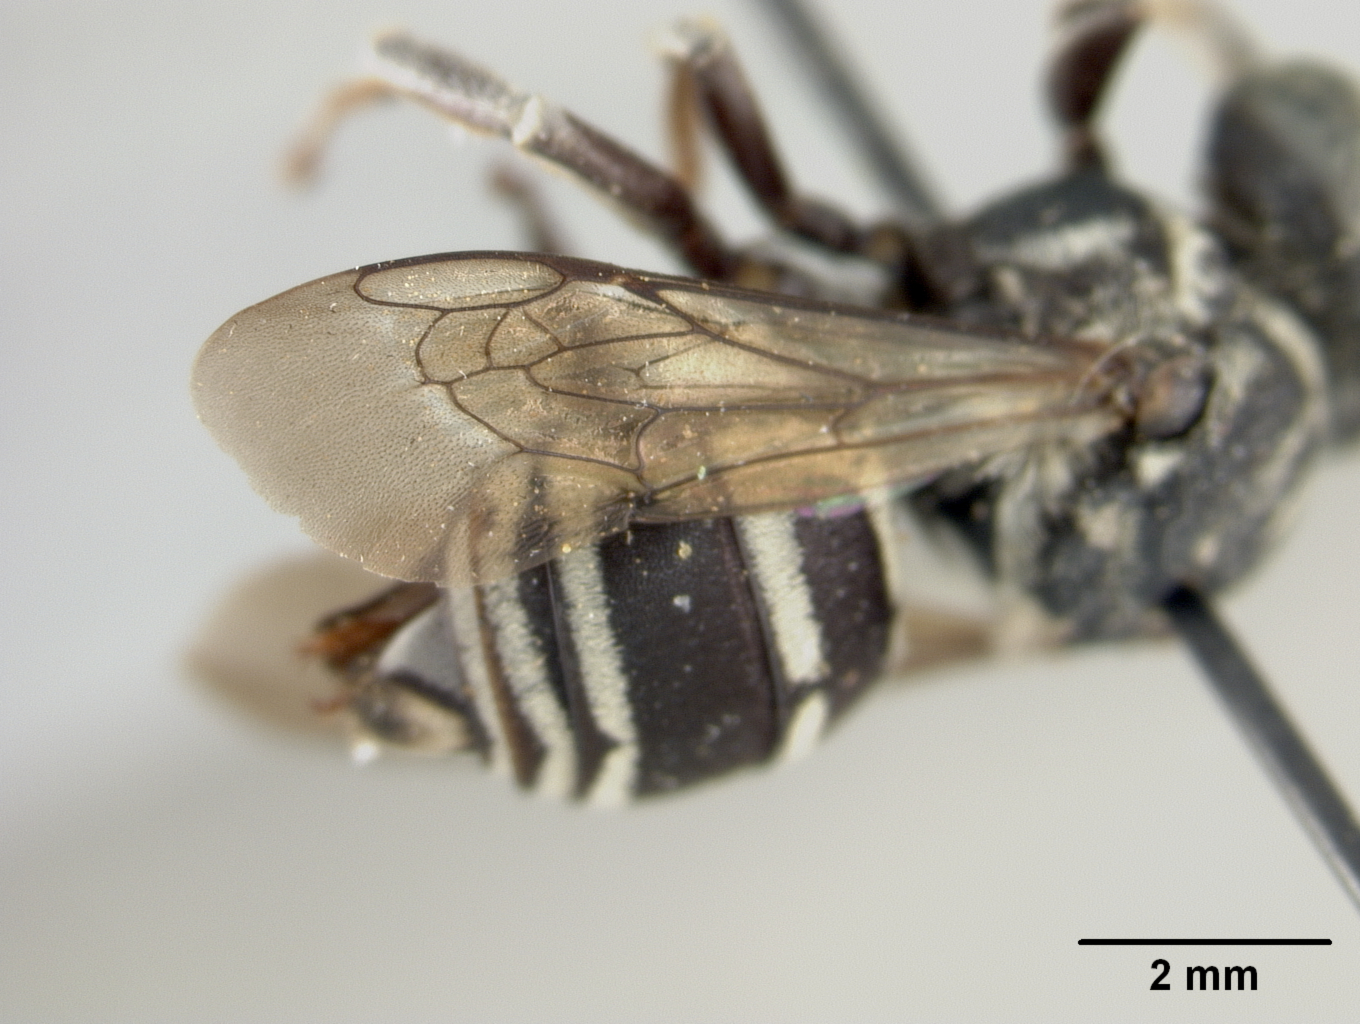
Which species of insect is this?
Triepeolus micropygius
